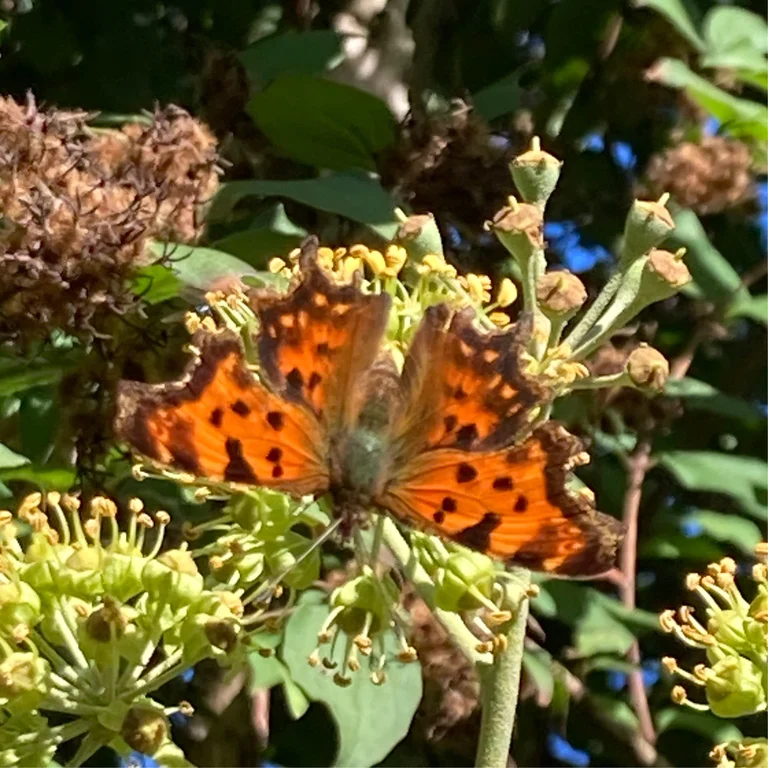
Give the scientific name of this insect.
Polygonia c-album
